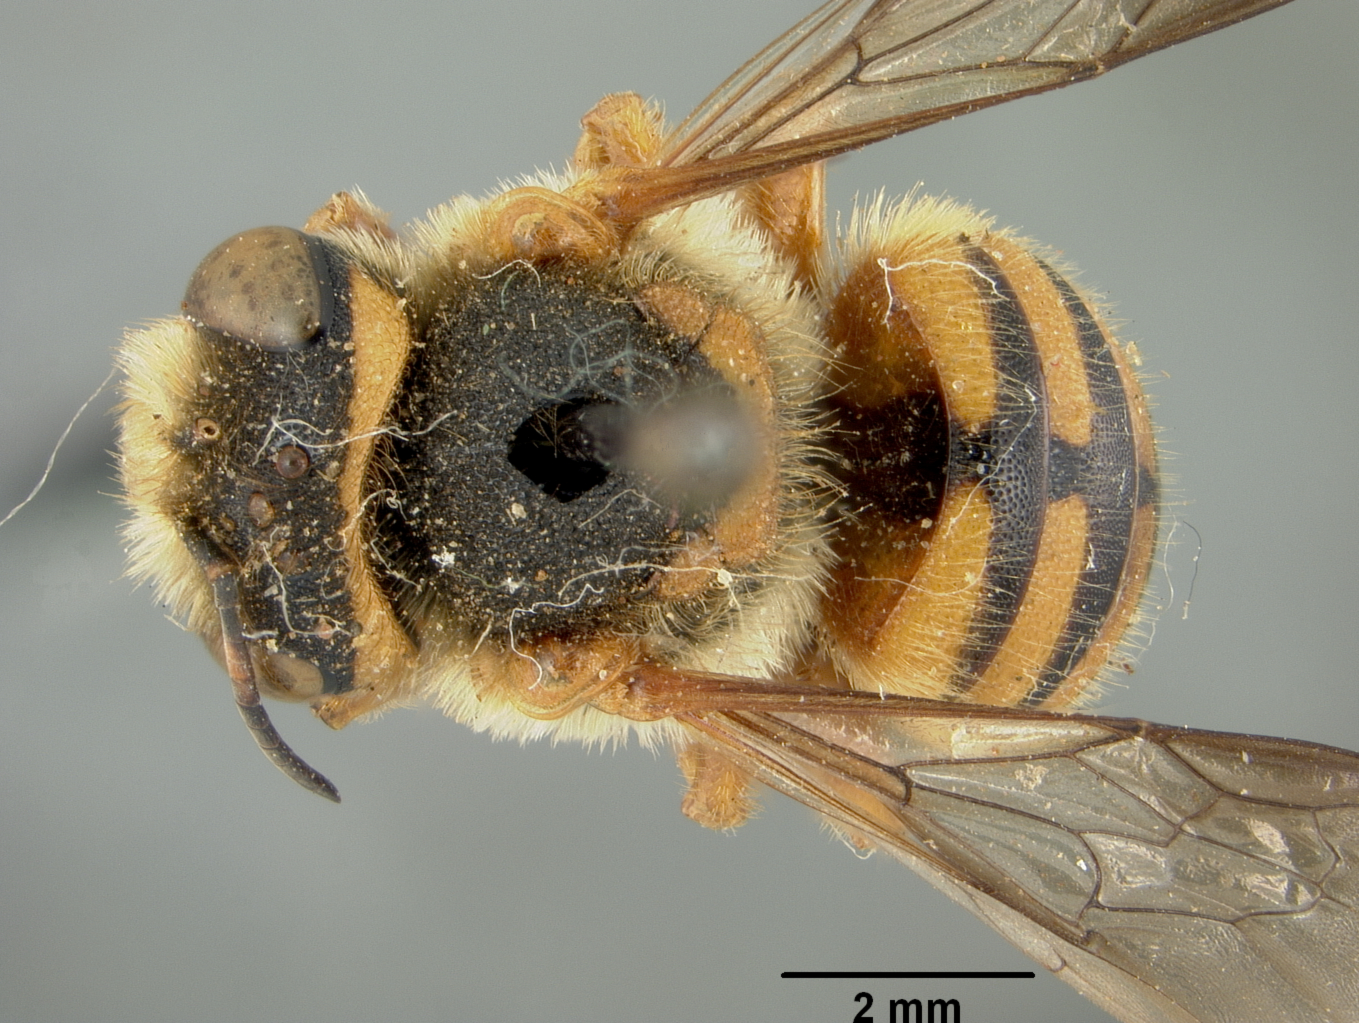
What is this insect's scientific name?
Proanthidium kashgarensis
